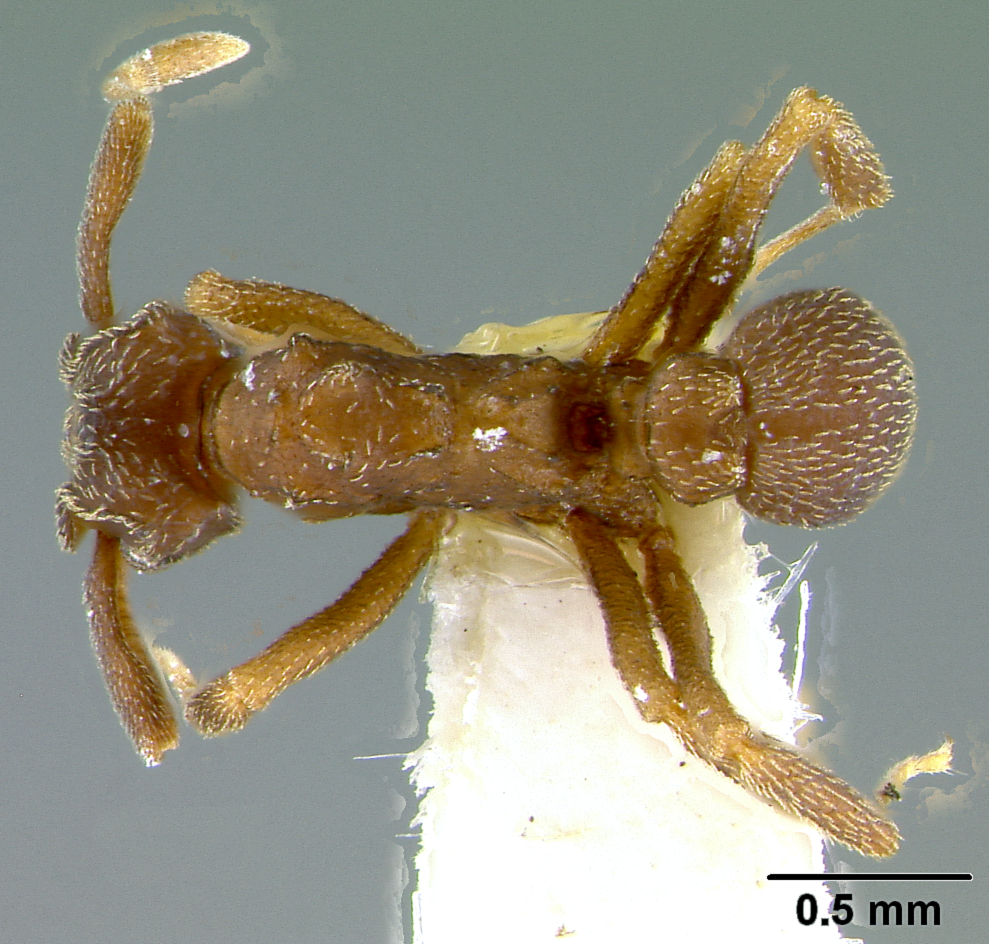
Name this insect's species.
Cyphomyrmex bicarinatus
